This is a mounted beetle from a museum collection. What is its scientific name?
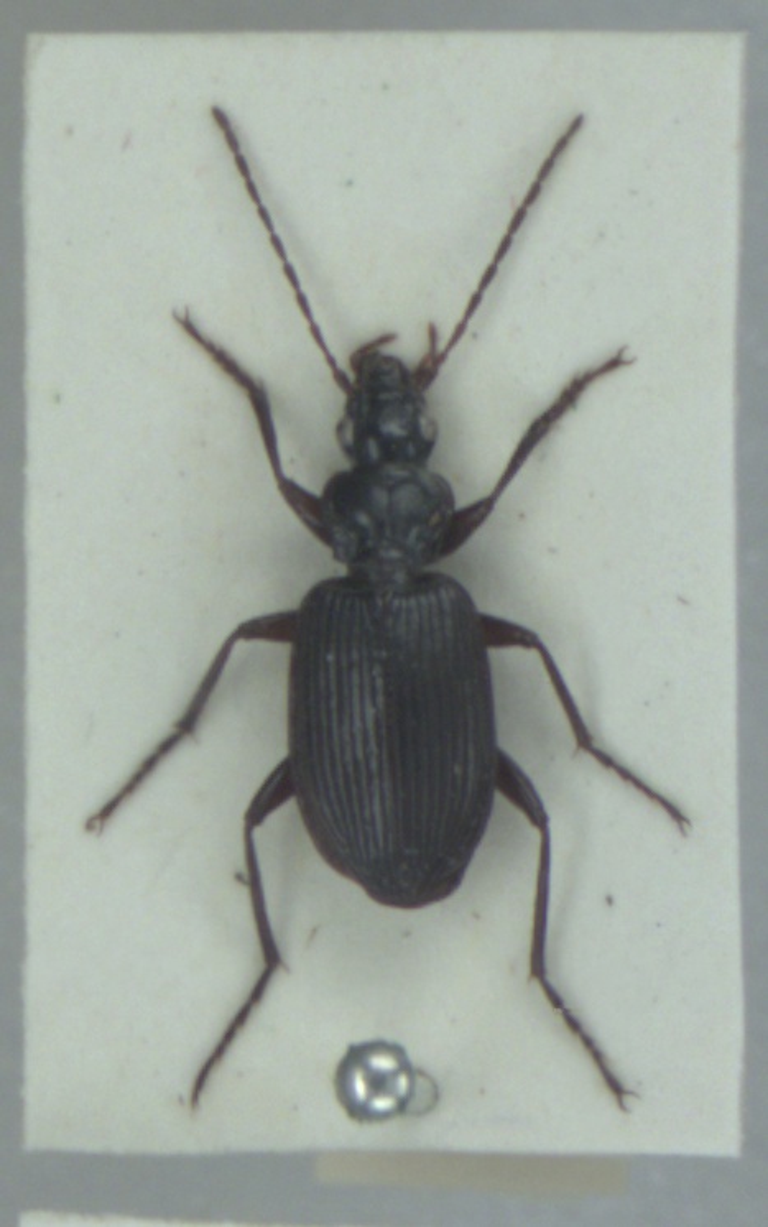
Platynus assimilis
